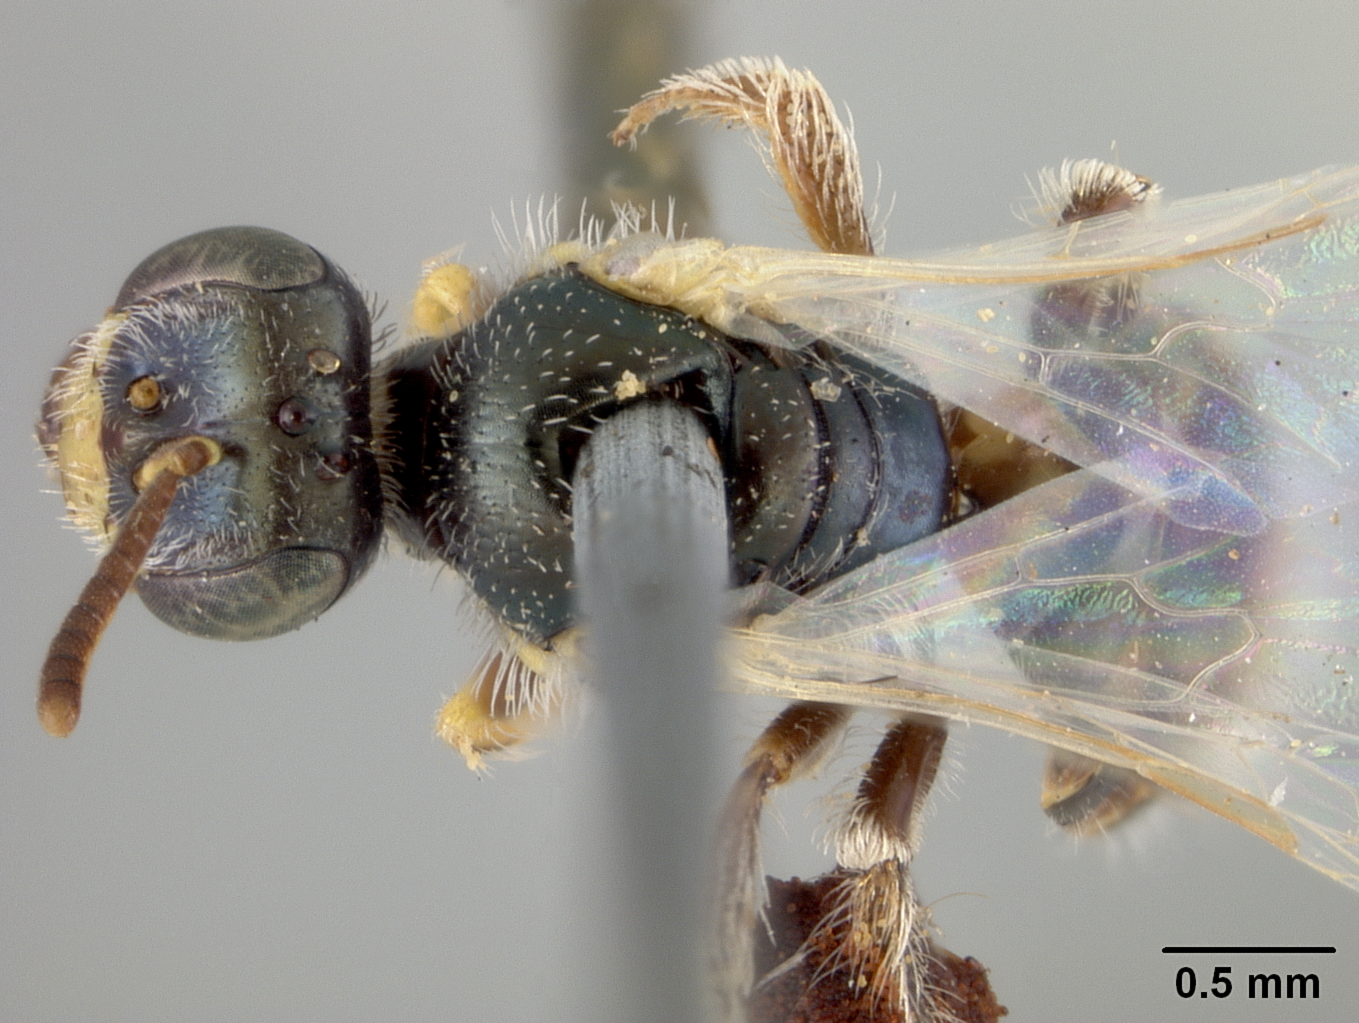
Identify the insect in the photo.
Perdita rhois
